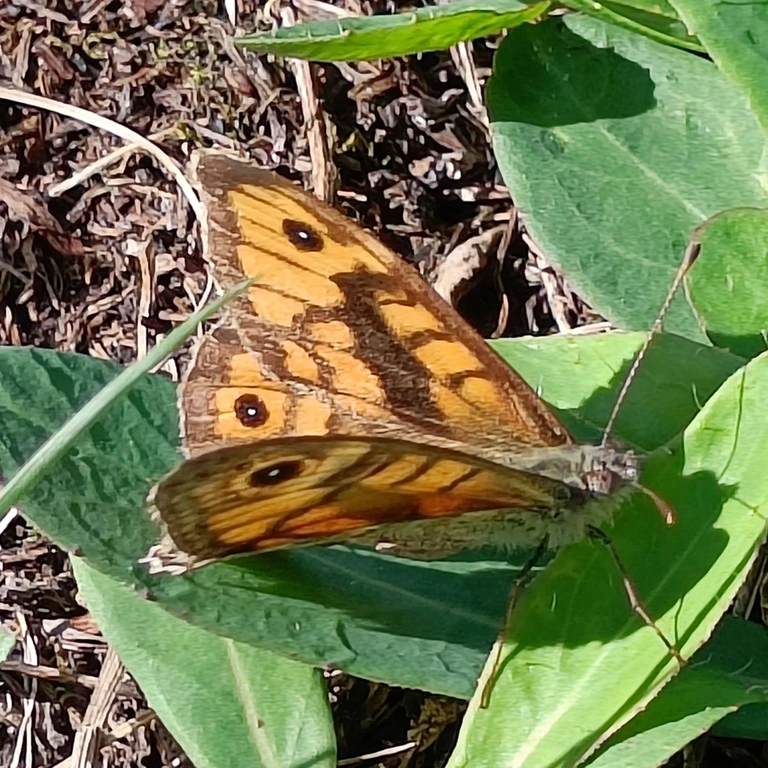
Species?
Lasiommata megera (also Pararge megera)
